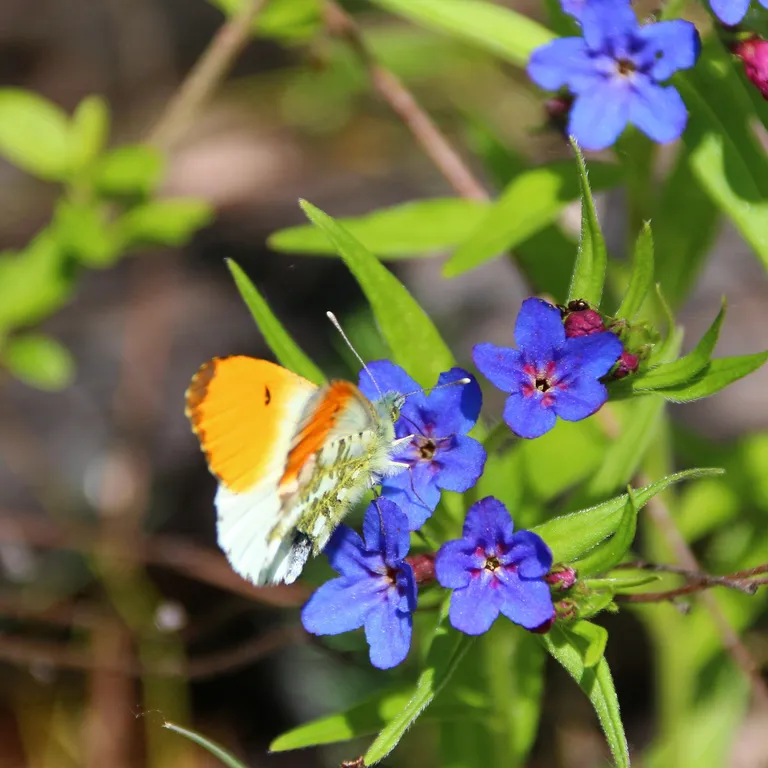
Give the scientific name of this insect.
Anthocharis cardamines
